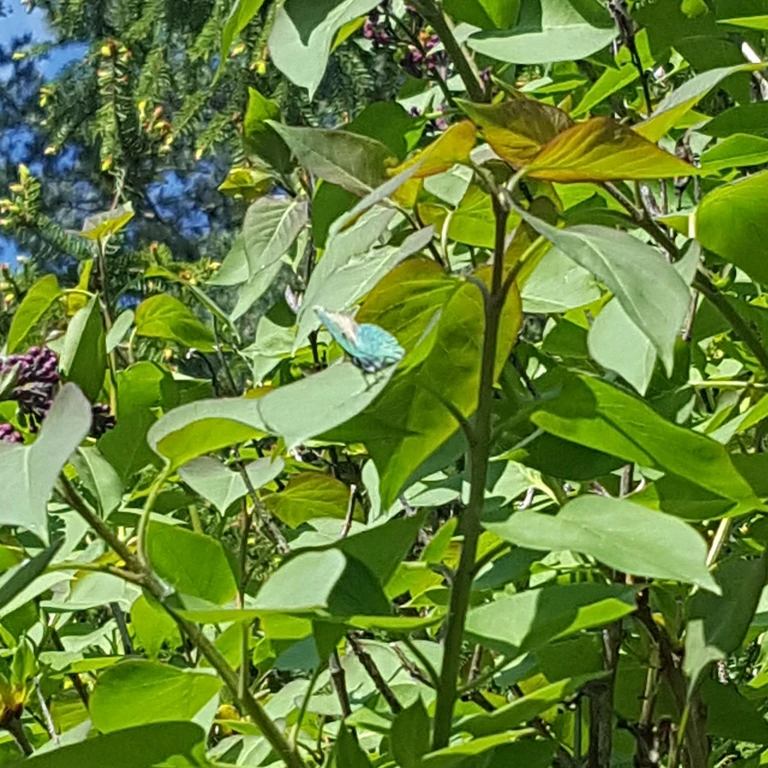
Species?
Callophrys rubi
